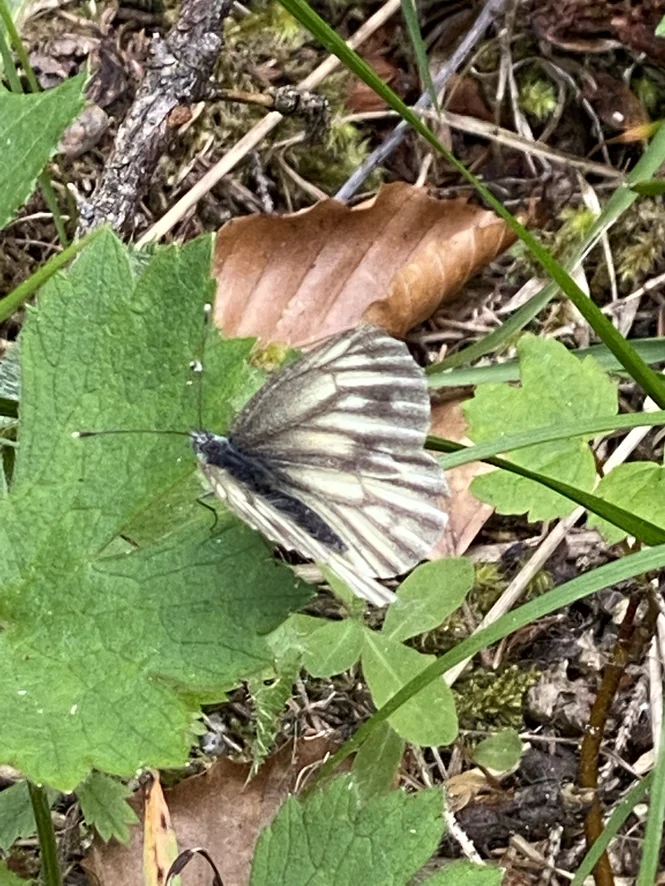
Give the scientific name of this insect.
Pieris bryoniae
